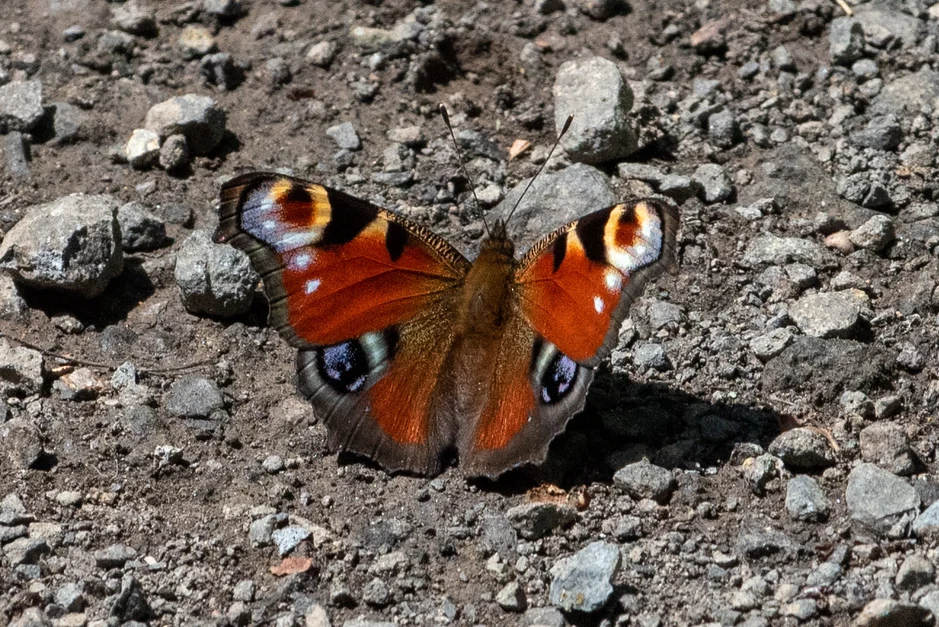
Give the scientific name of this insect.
Aglais io
